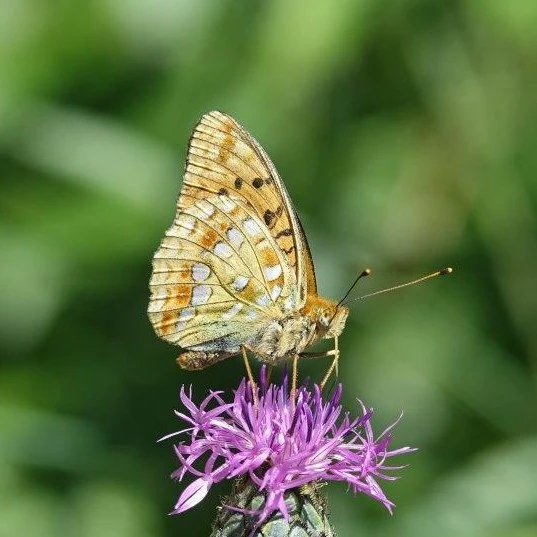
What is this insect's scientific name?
Fabriciana adippe
